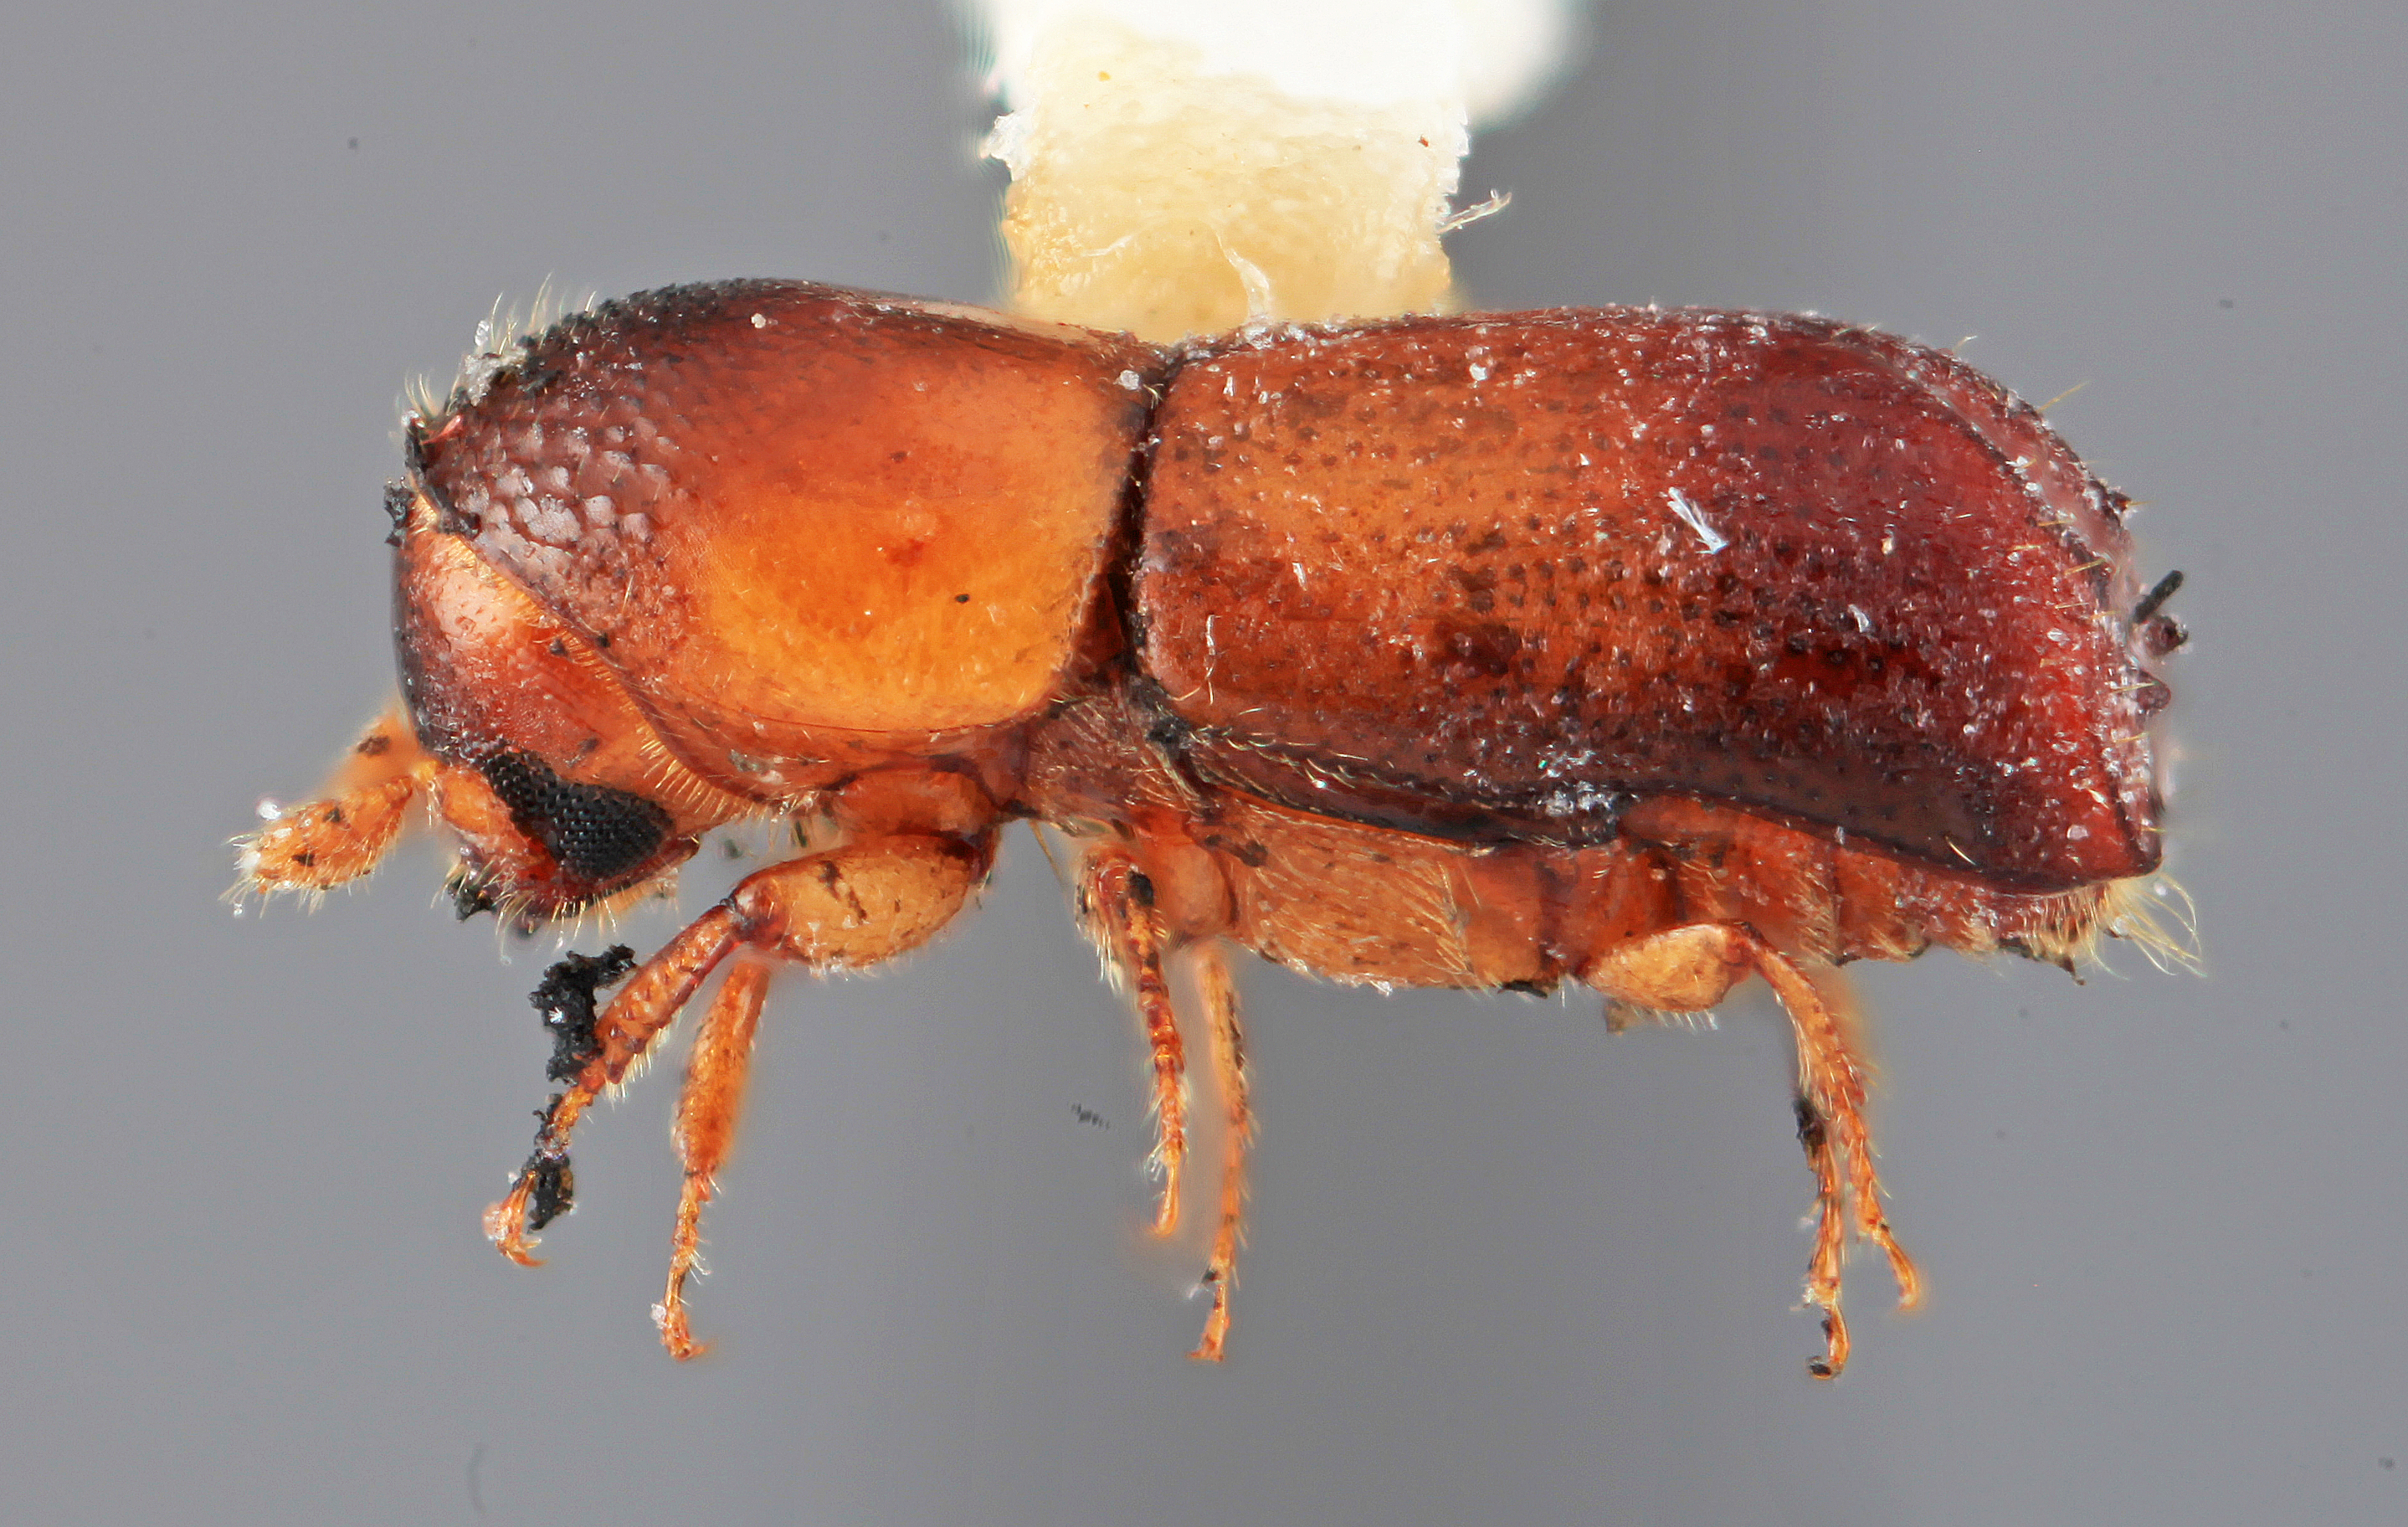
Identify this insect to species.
Monarthrum hondurensis
